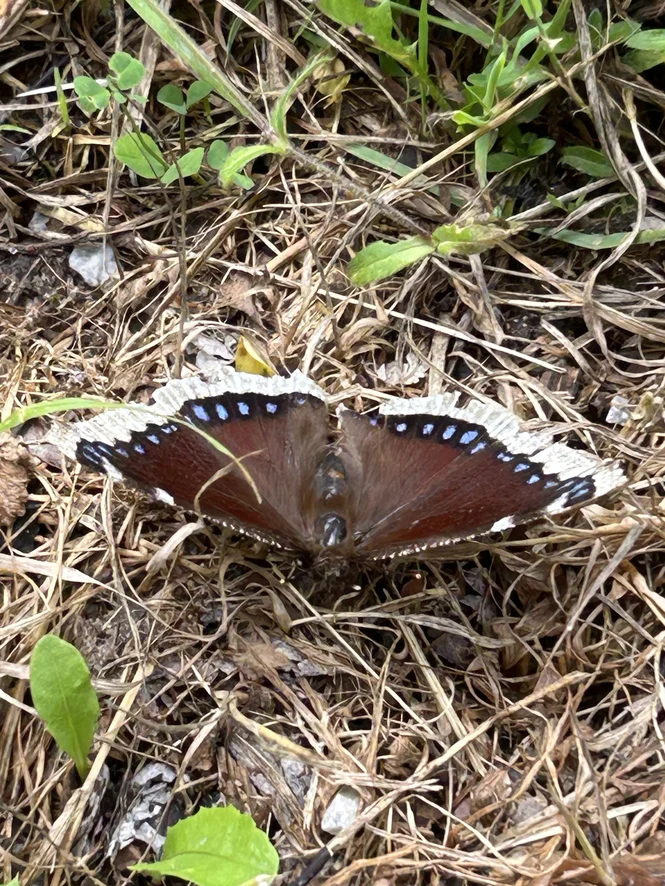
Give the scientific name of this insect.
Nymphalis antiopa
